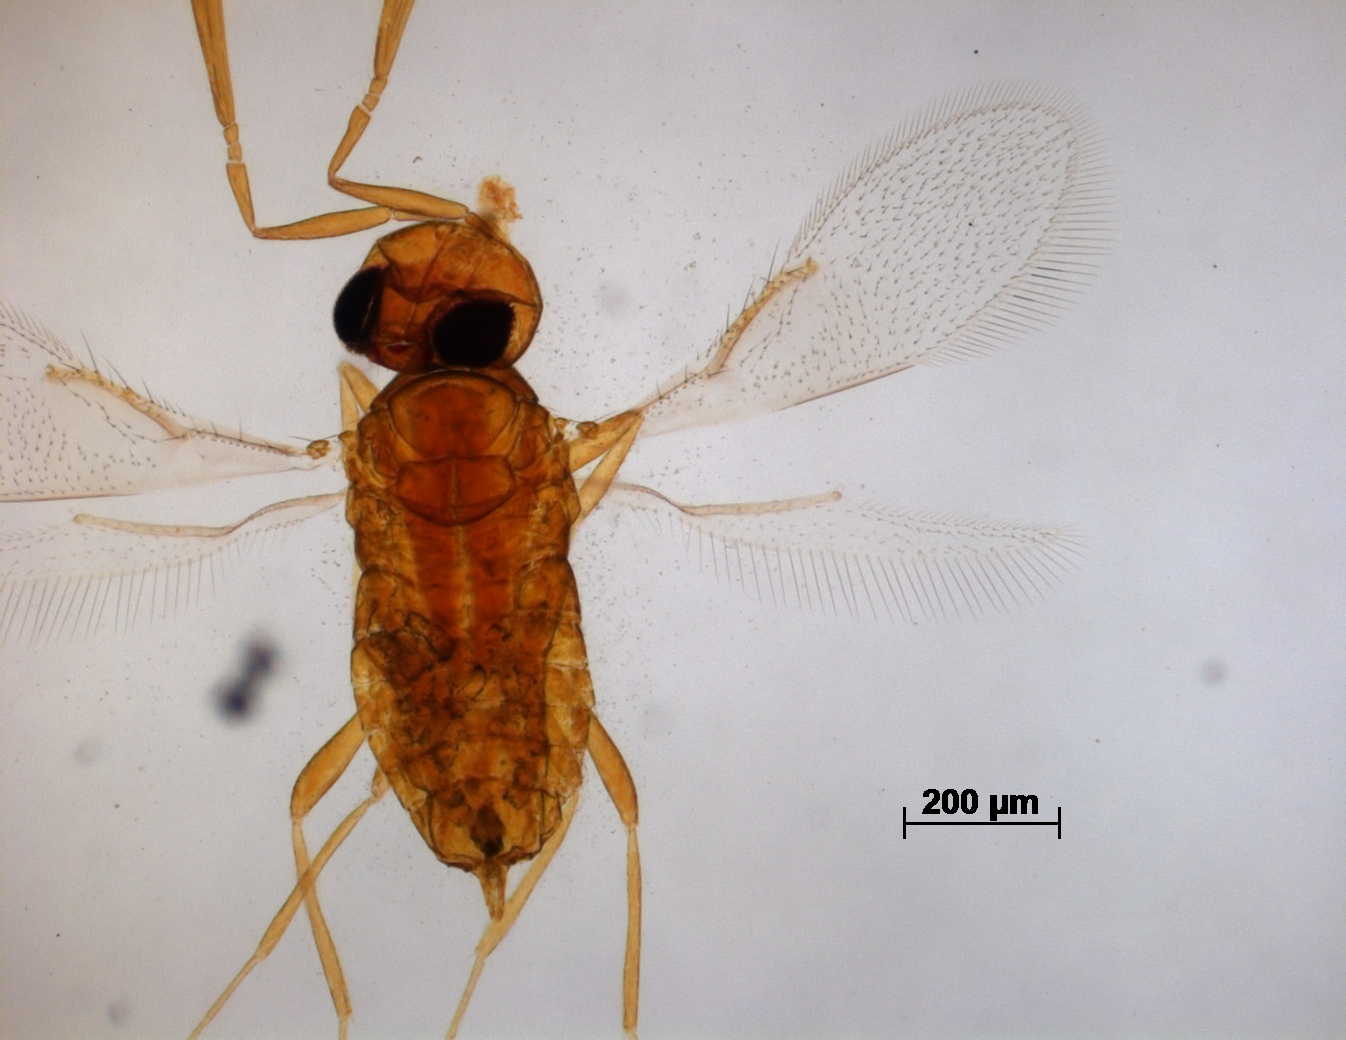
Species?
Eretmocerus clauseni
